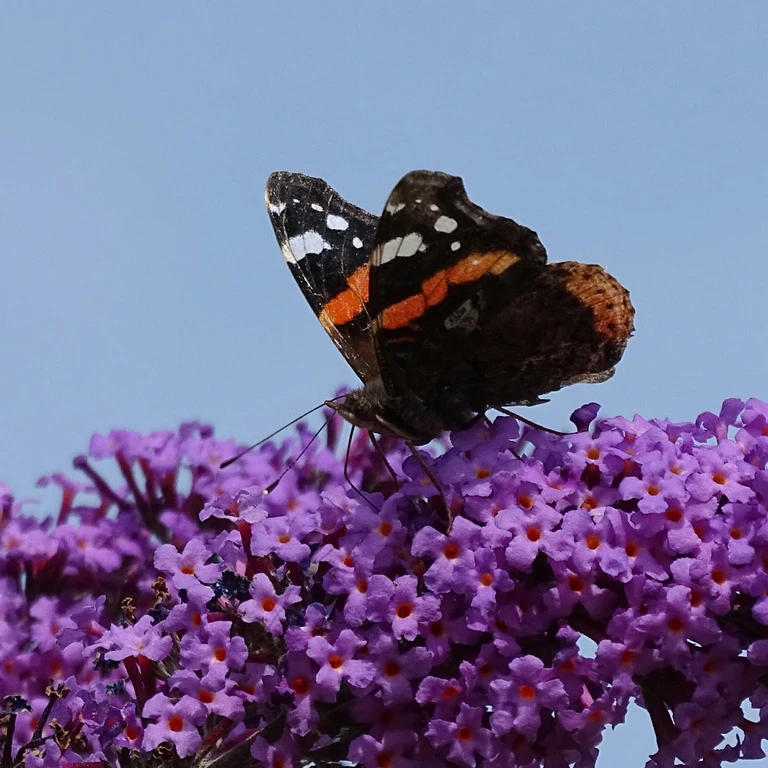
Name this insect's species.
Vanessa atalanta
